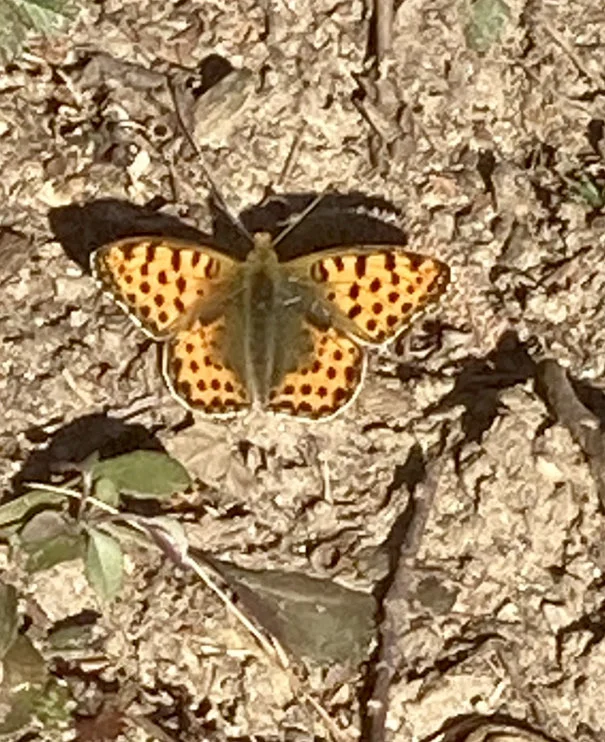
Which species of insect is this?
Issoria lathonia
